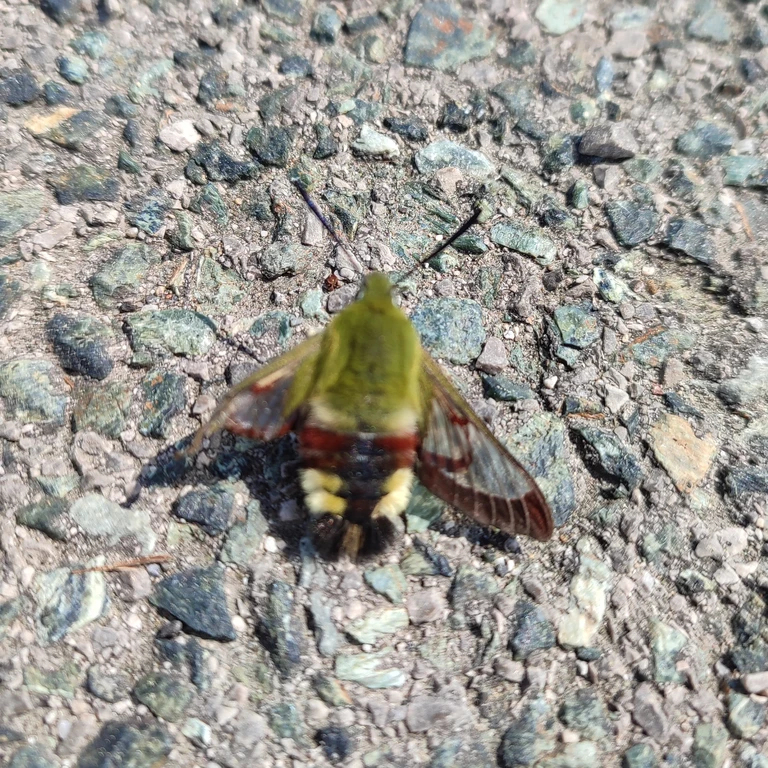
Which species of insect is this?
Hemaris fuciformis
